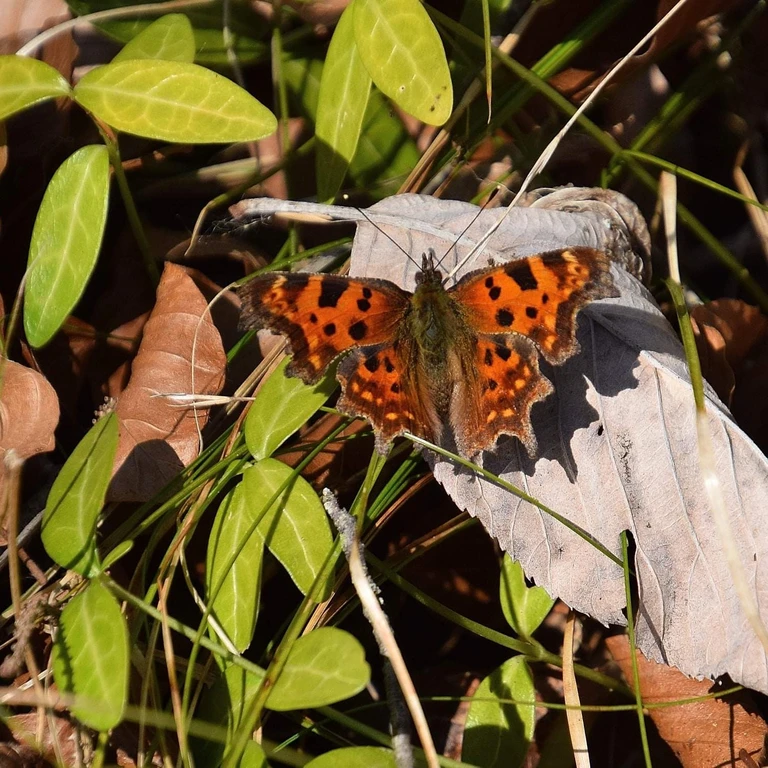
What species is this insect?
Polygonia c-album
